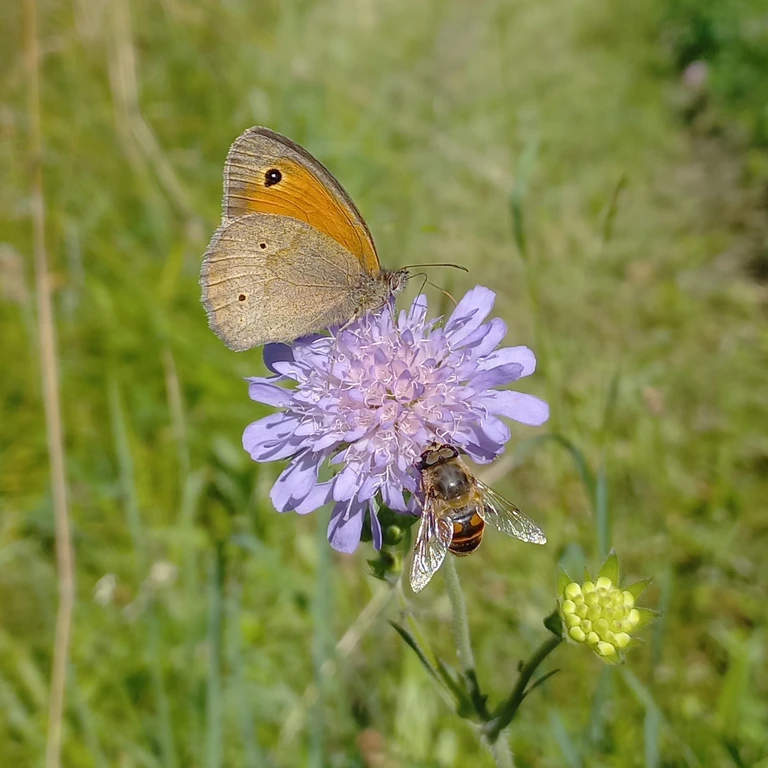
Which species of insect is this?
Maniola jurtina
